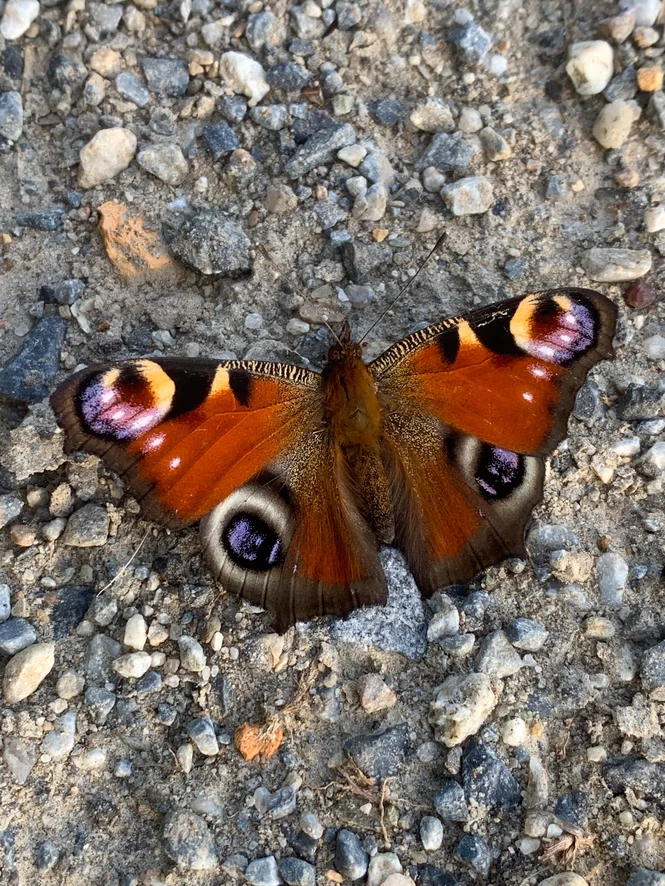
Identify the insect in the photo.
Aglais io
